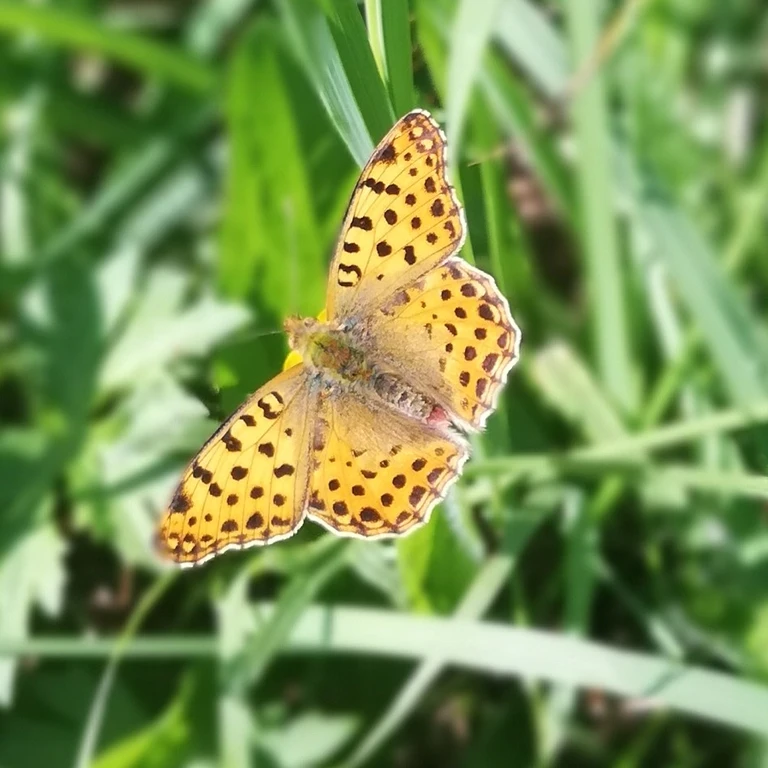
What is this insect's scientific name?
Issoria lathonia
